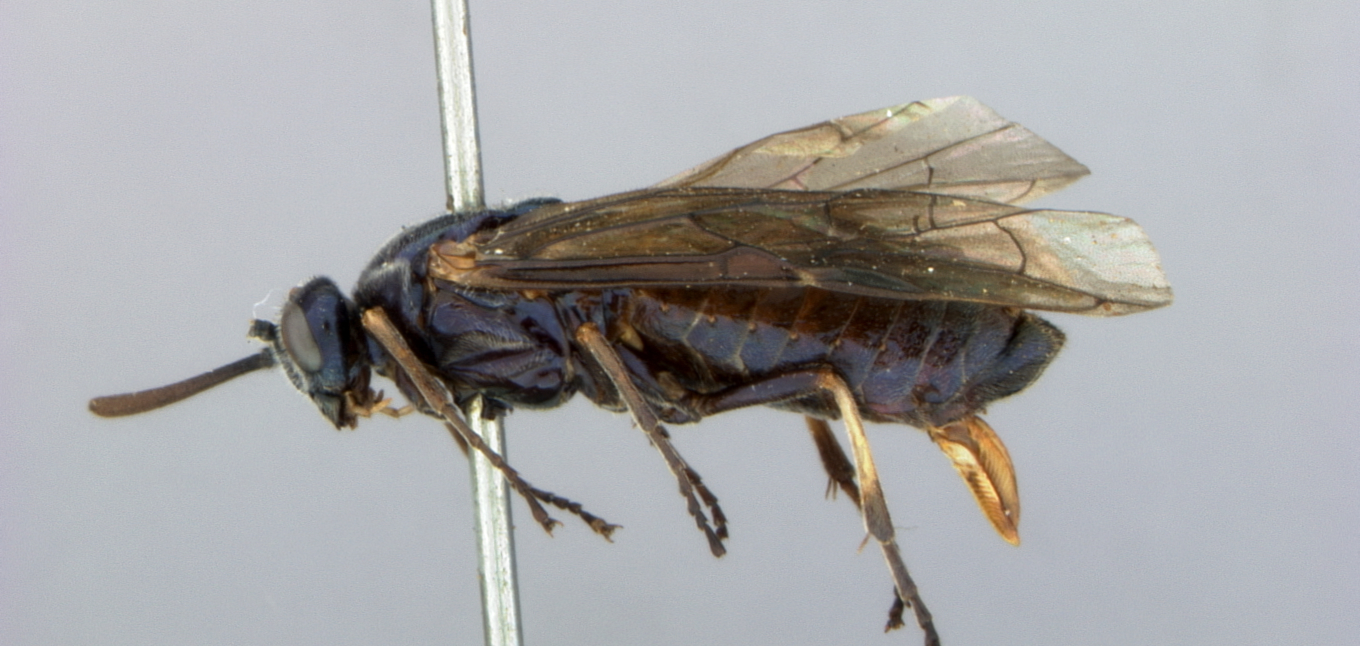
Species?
Hylotoma mentzeliae
